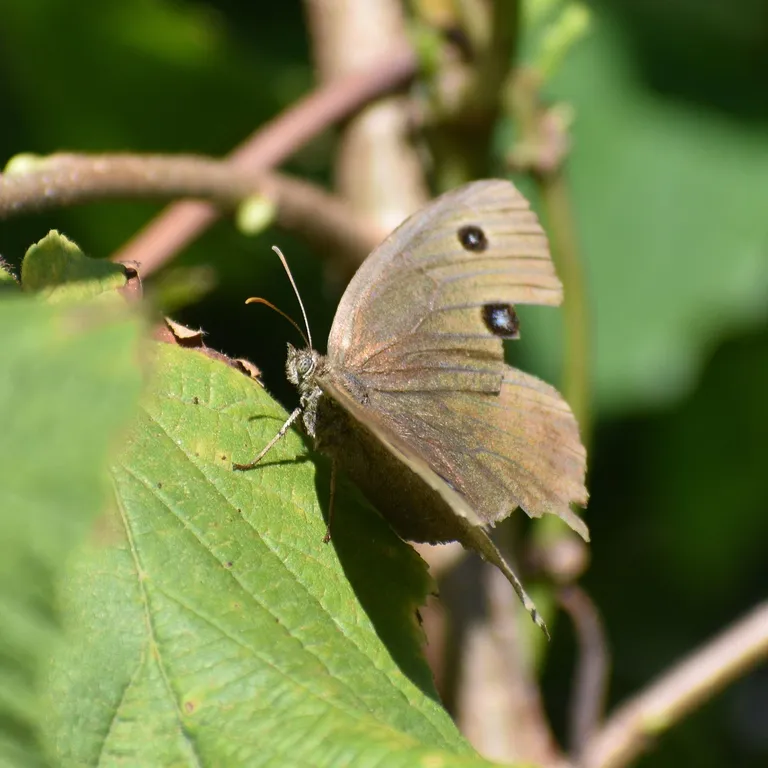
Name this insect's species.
Minois dryas
